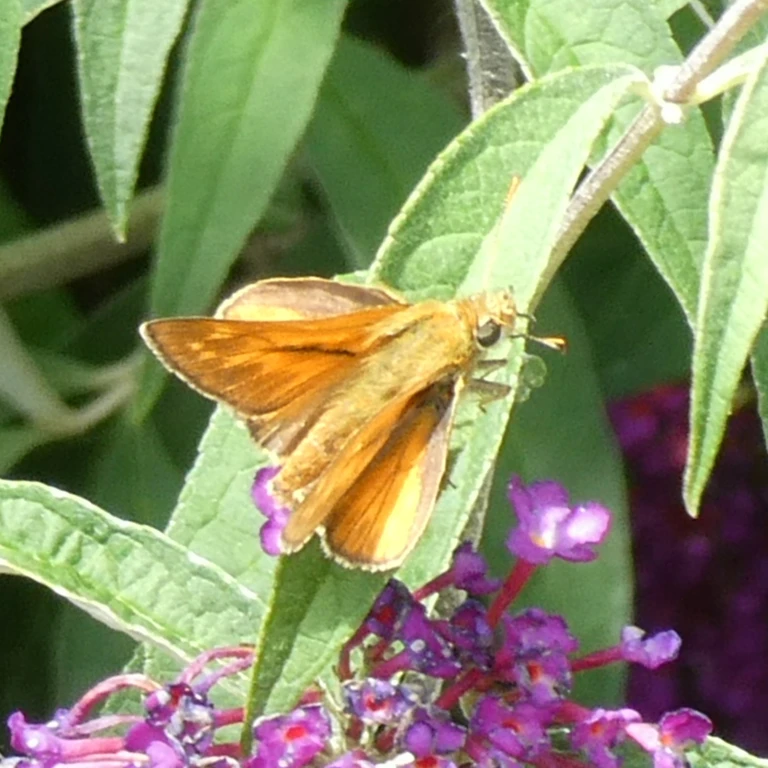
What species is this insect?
Ochlodes sylvanus (also Ochlodes venata)
